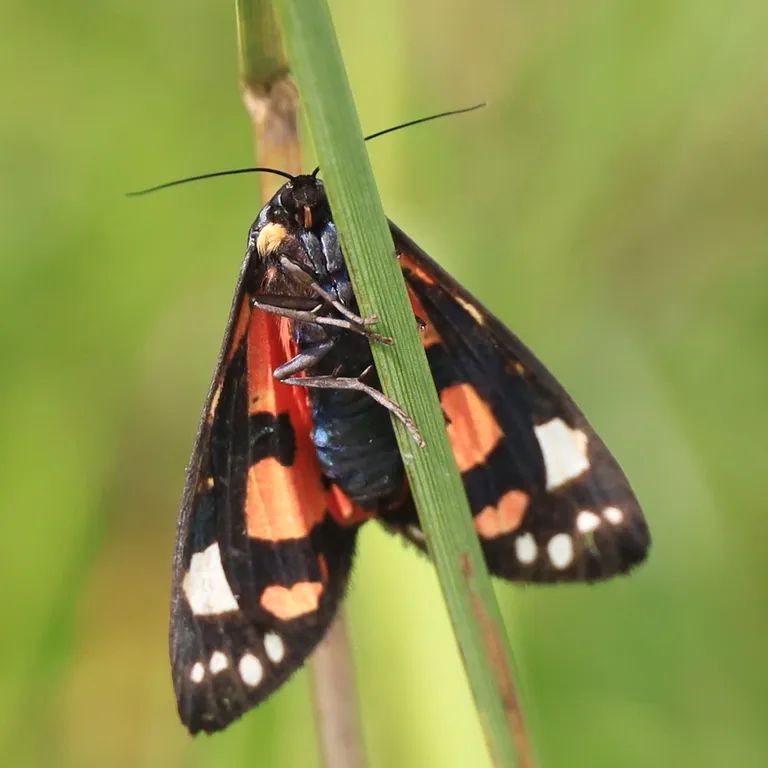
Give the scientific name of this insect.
Callimorpha dominula
